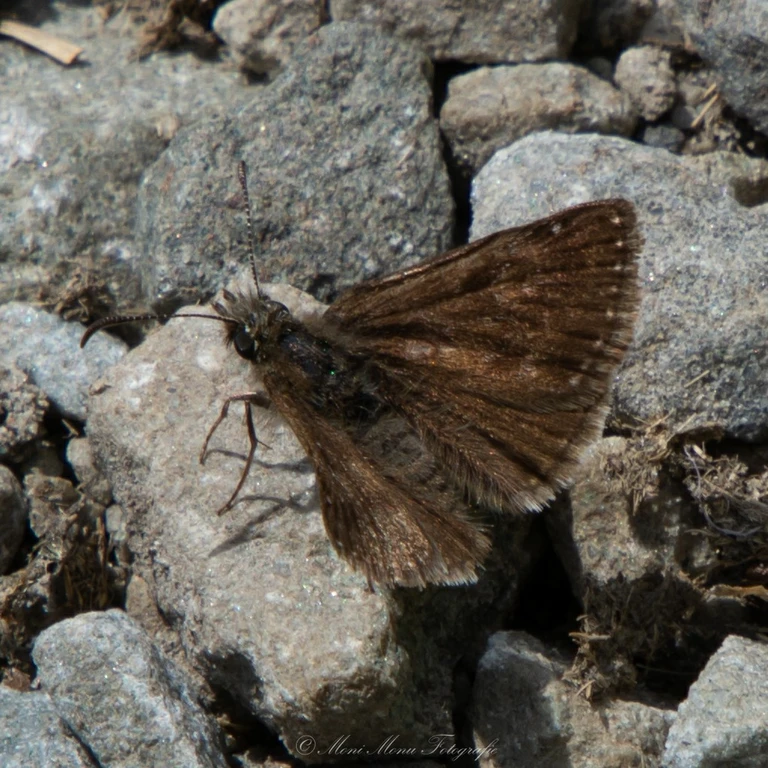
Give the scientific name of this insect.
Erynnis tages
